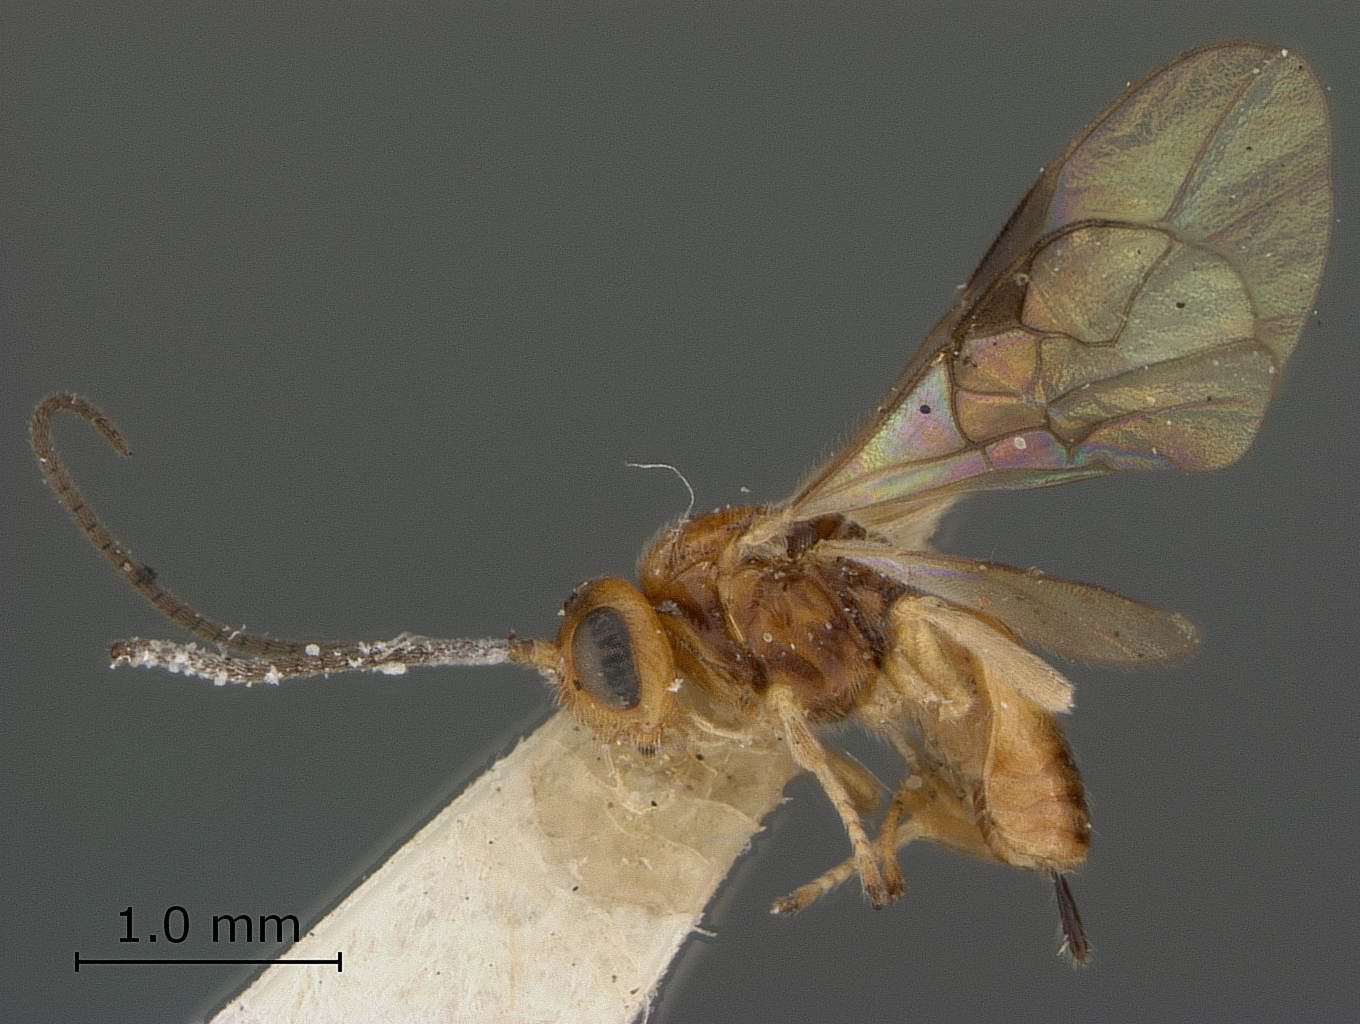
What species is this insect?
Opius aciurae
